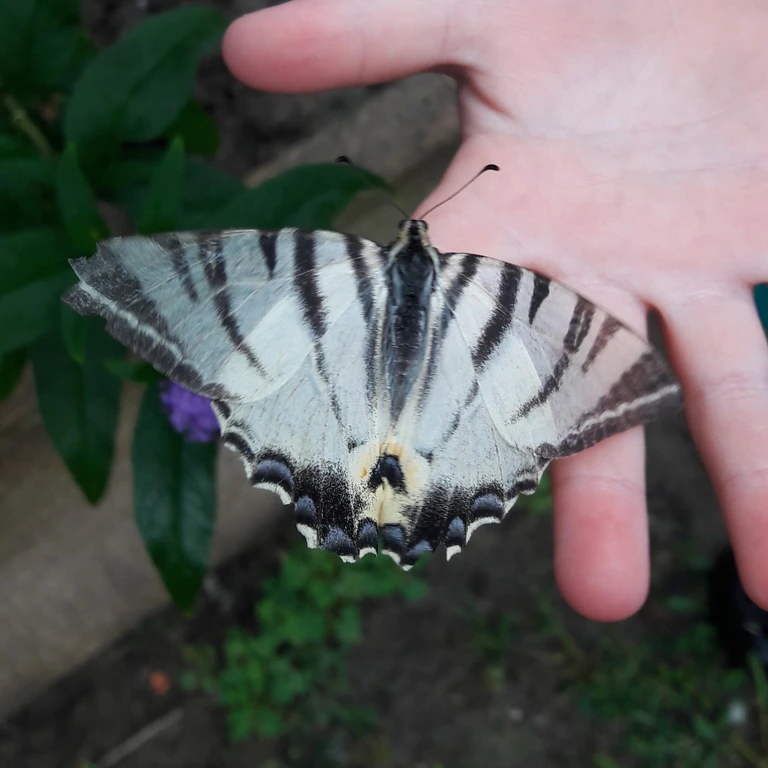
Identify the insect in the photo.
Iphiclides podalirius
